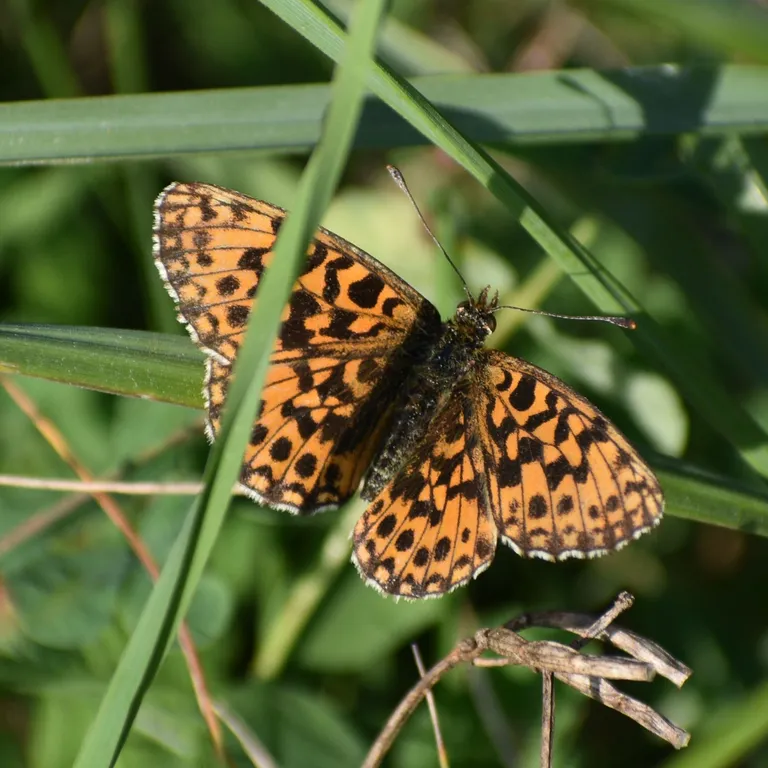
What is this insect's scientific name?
Boloria dia
